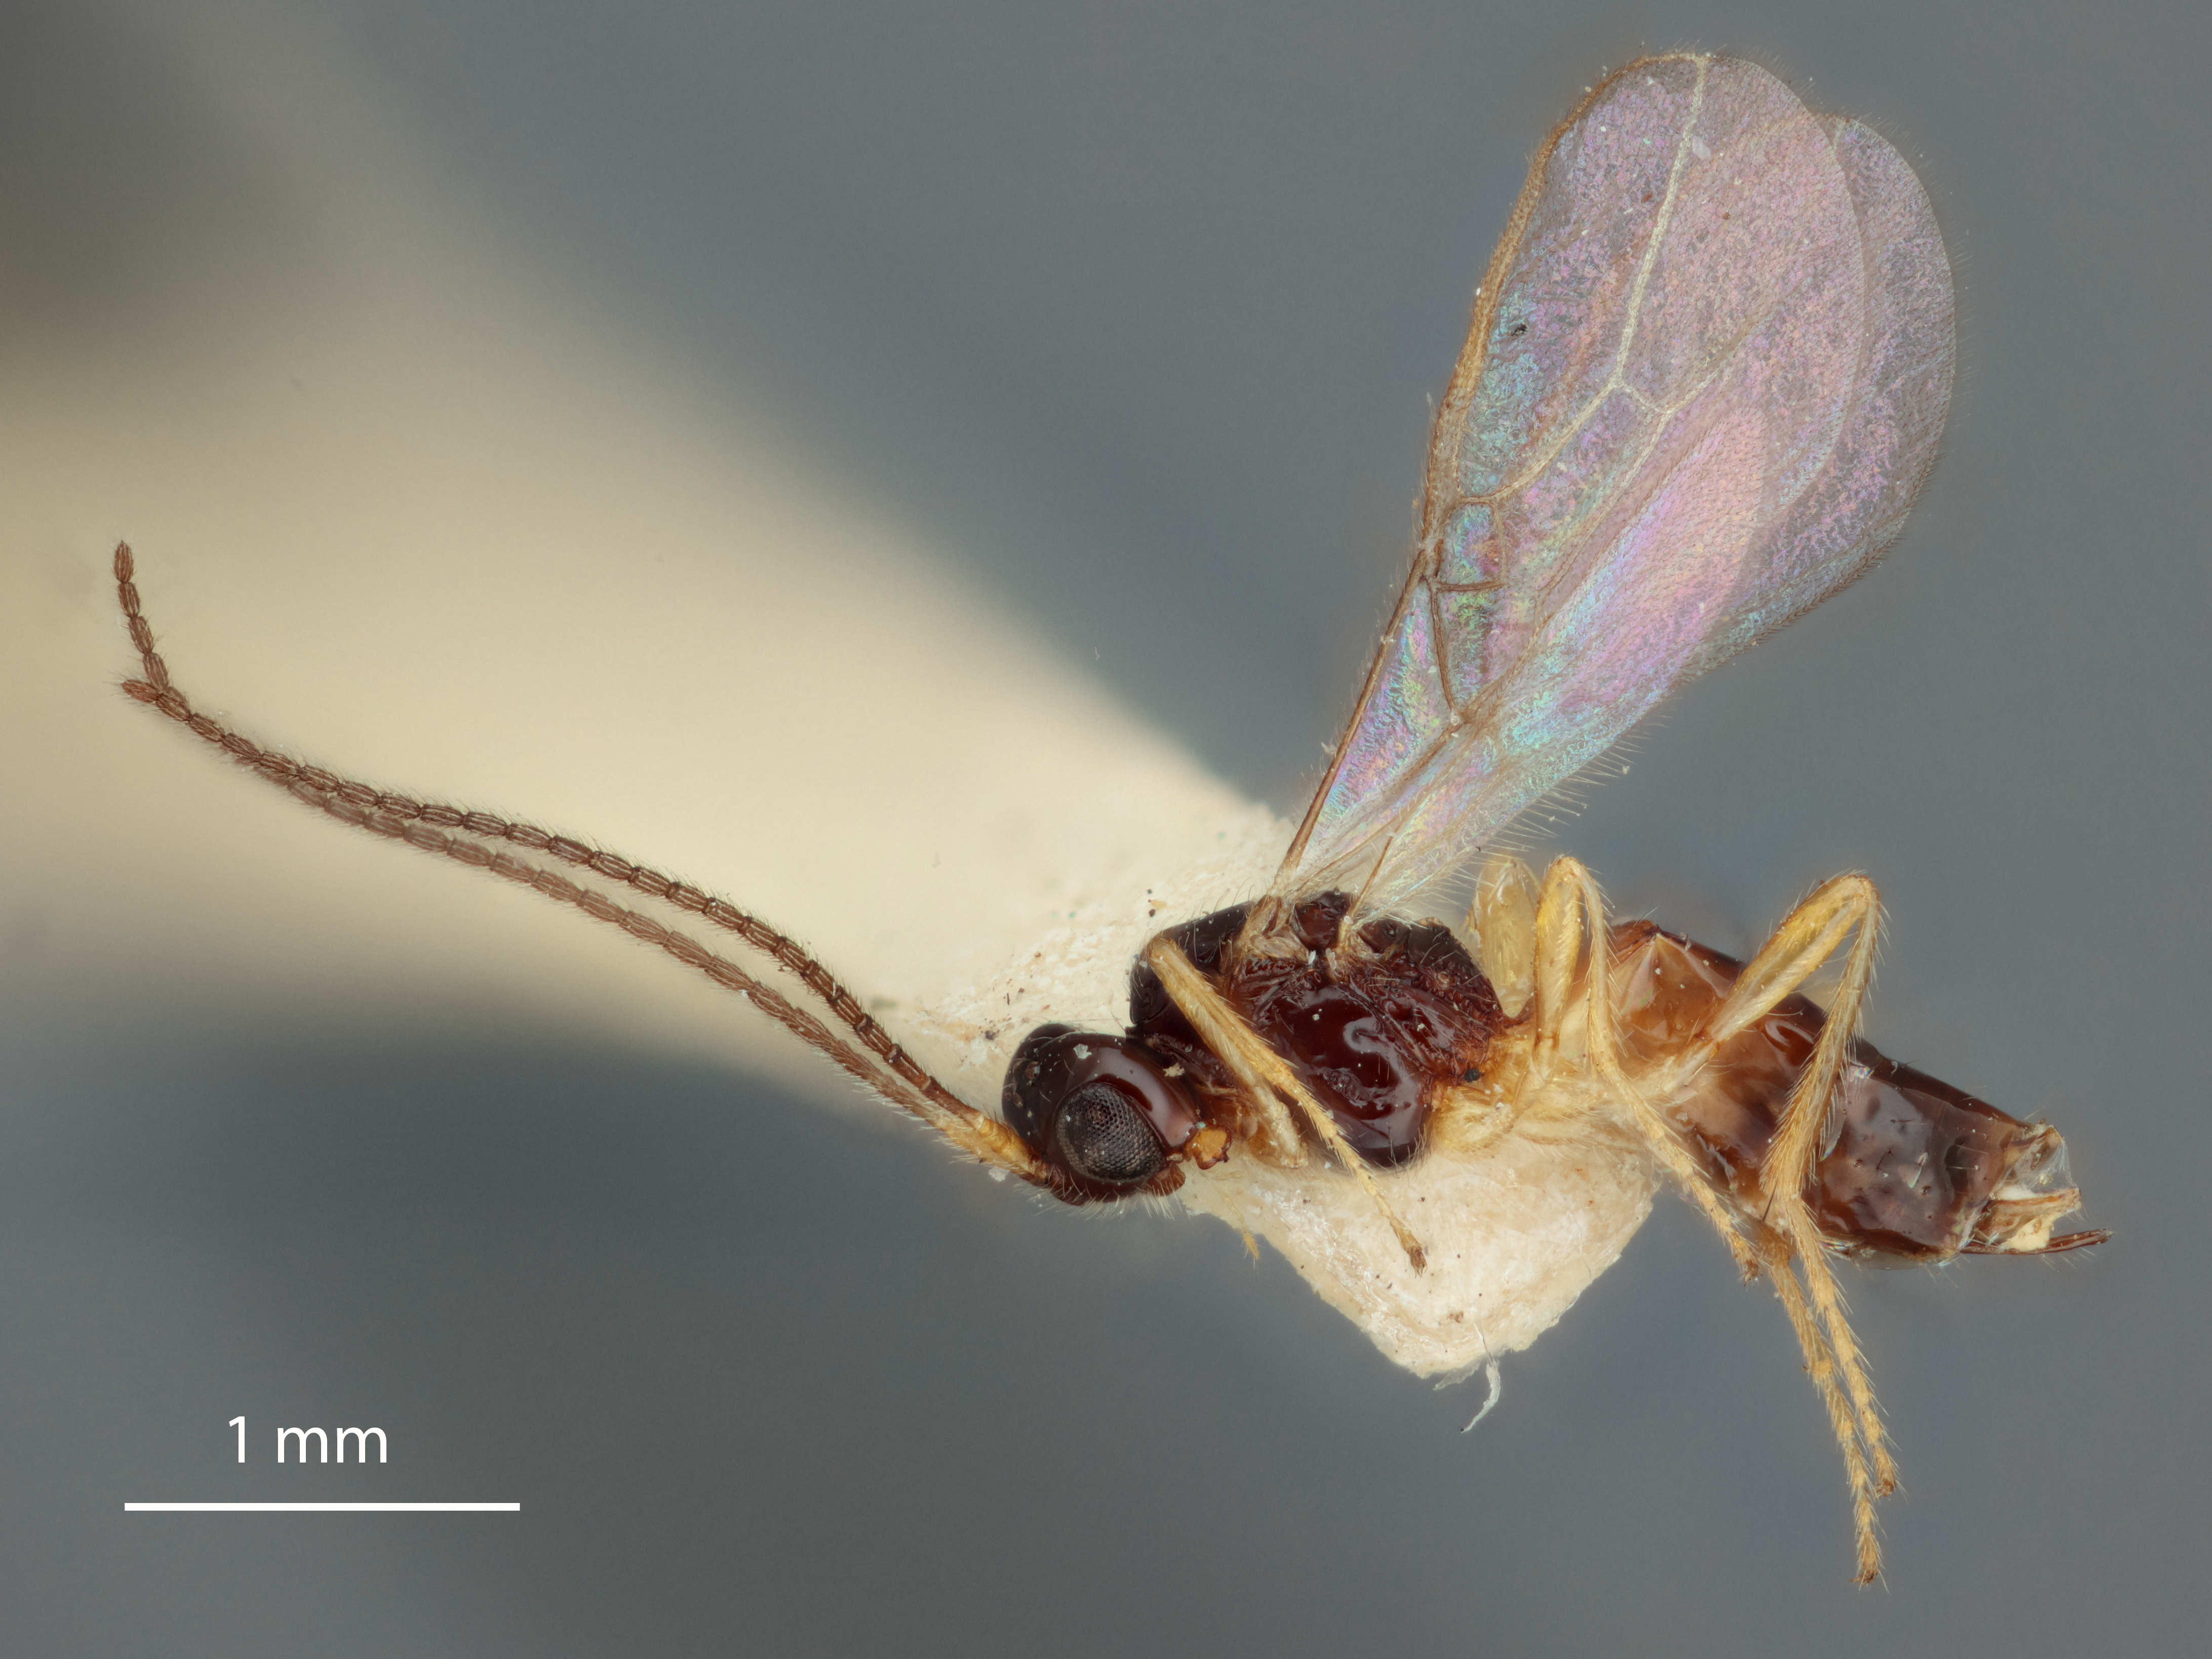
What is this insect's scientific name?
Aspilota sylvaticae
